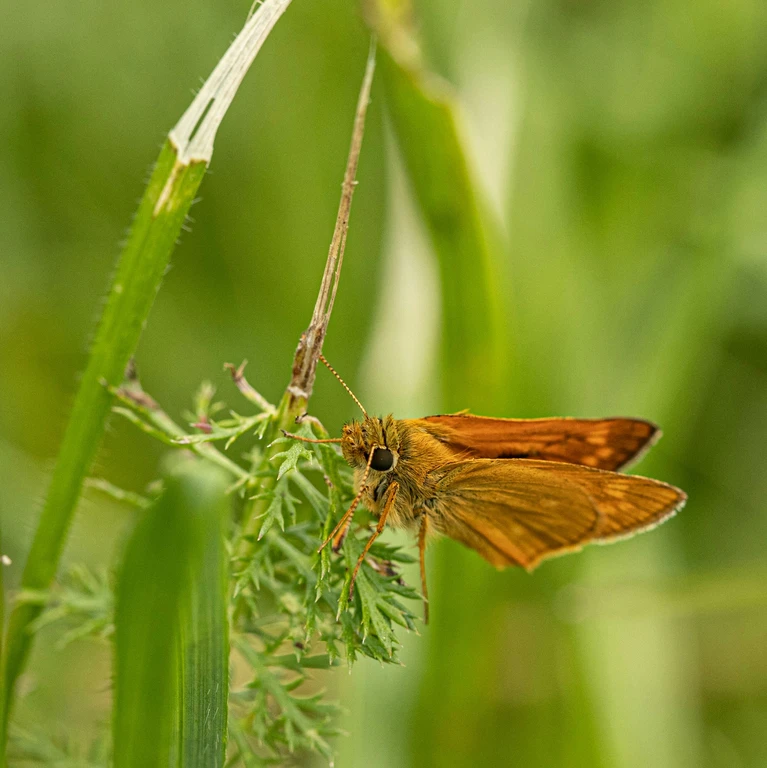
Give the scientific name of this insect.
Ochlodes sylvanus (also Ochlodes venata)
